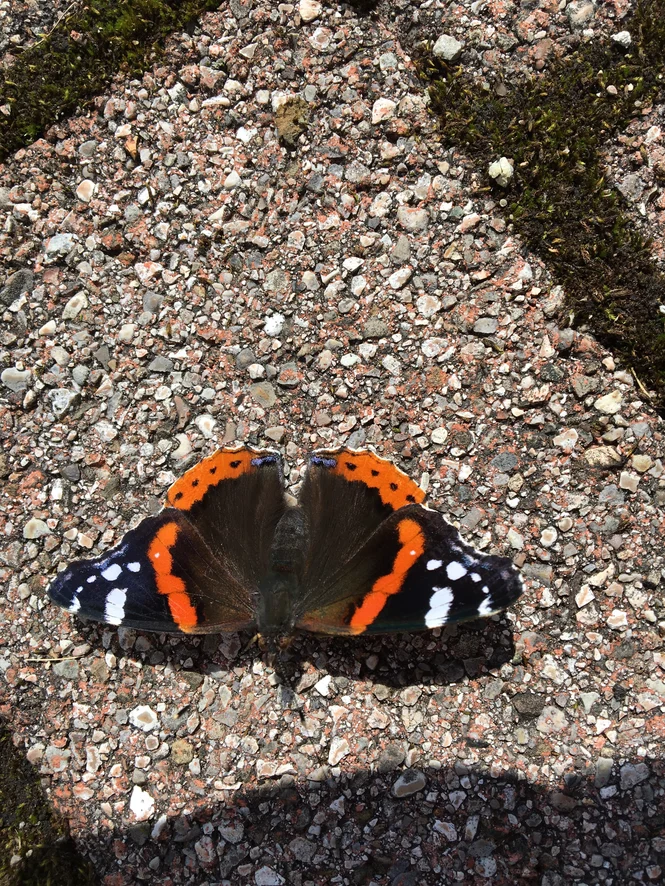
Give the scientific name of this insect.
Vanessa atalanta
